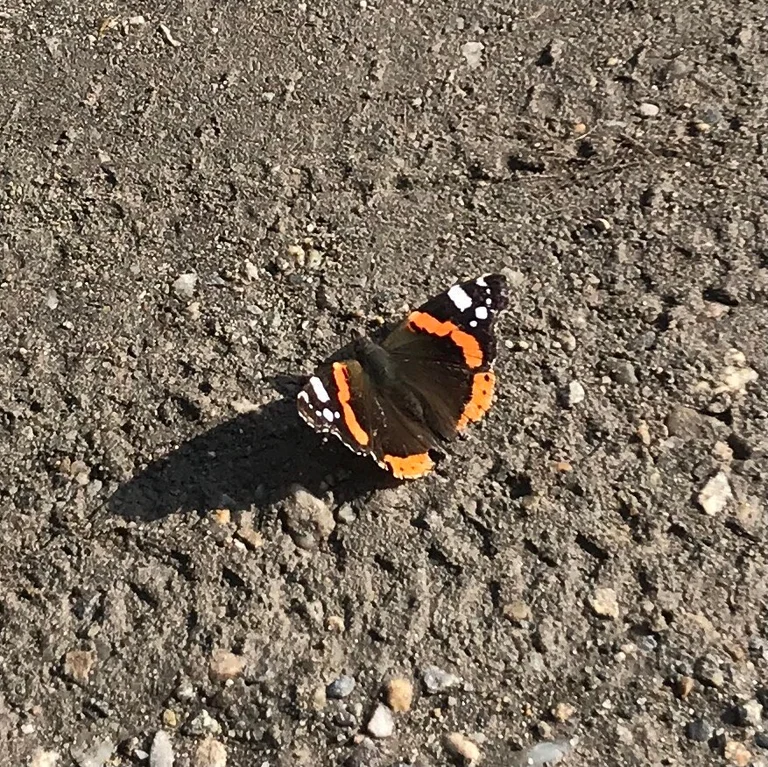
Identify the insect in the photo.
Vanessa atalanta
